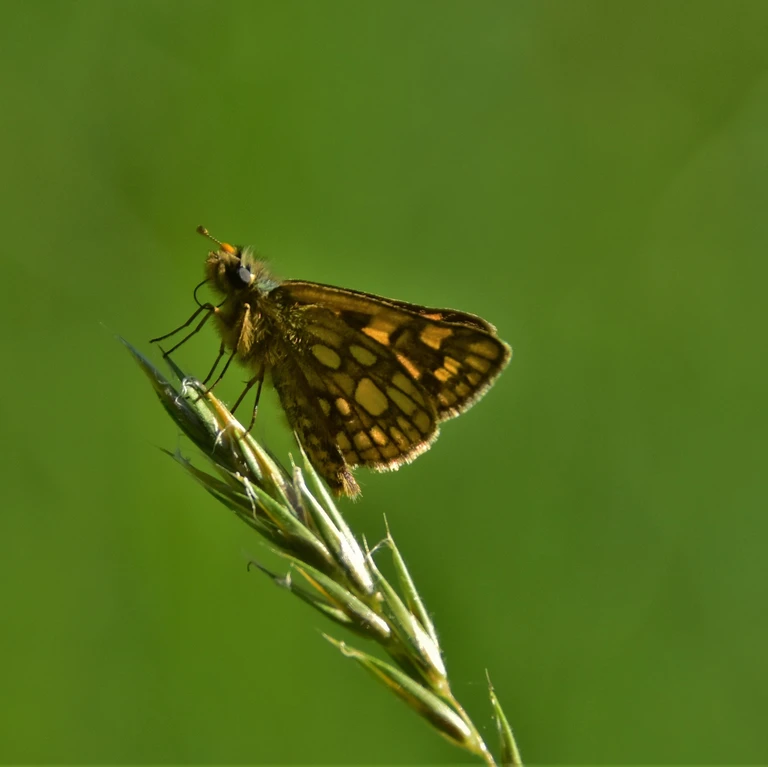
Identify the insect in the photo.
Carterocephalus palaemon
